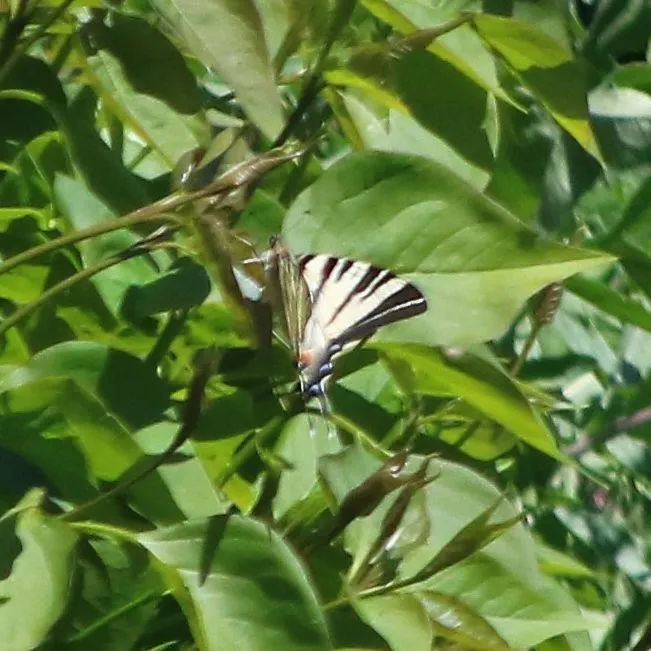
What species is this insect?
Iphiclides podalirius
